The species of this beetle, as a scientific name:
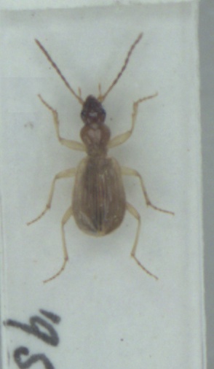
Oxypselaphus obscurus
